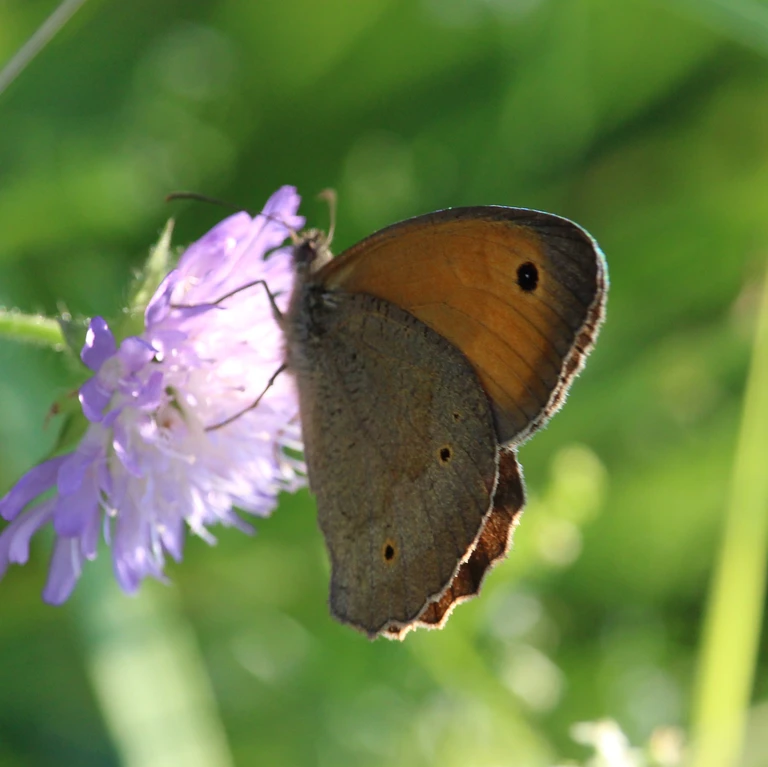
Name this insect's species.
Maniola jurtina
